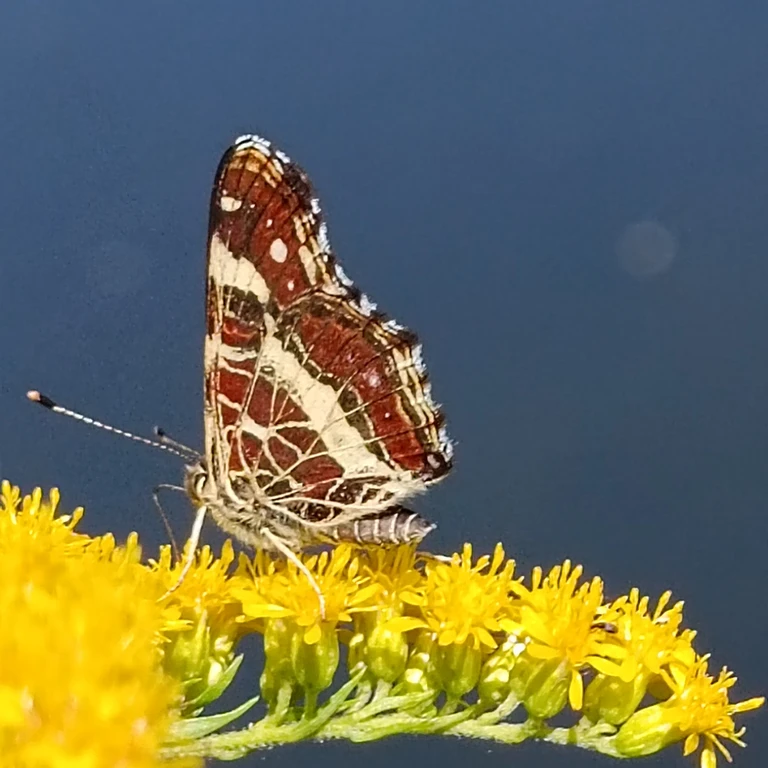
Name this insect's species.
Araschnia levana
